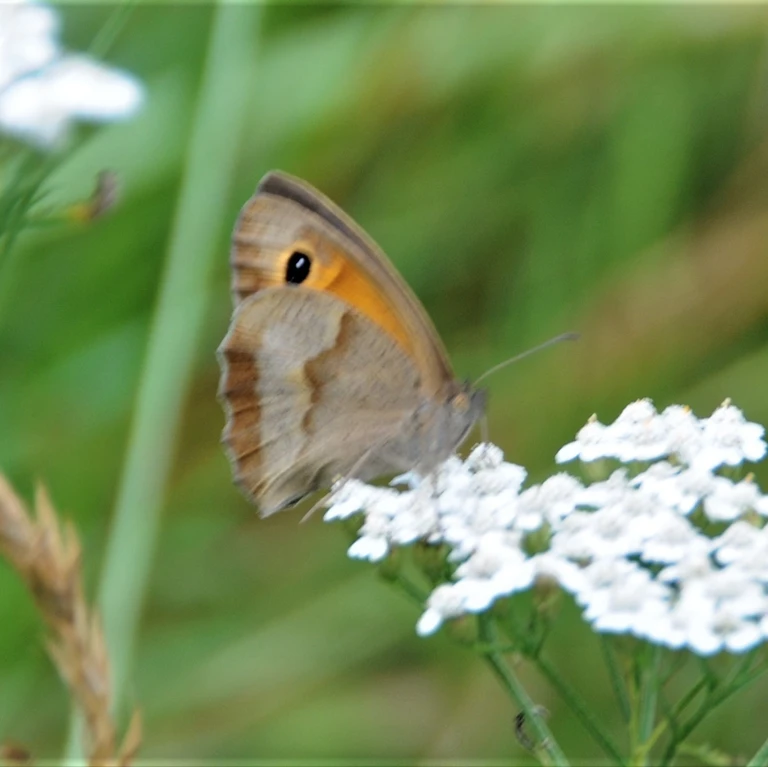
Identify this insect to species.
Maniola jurtina
